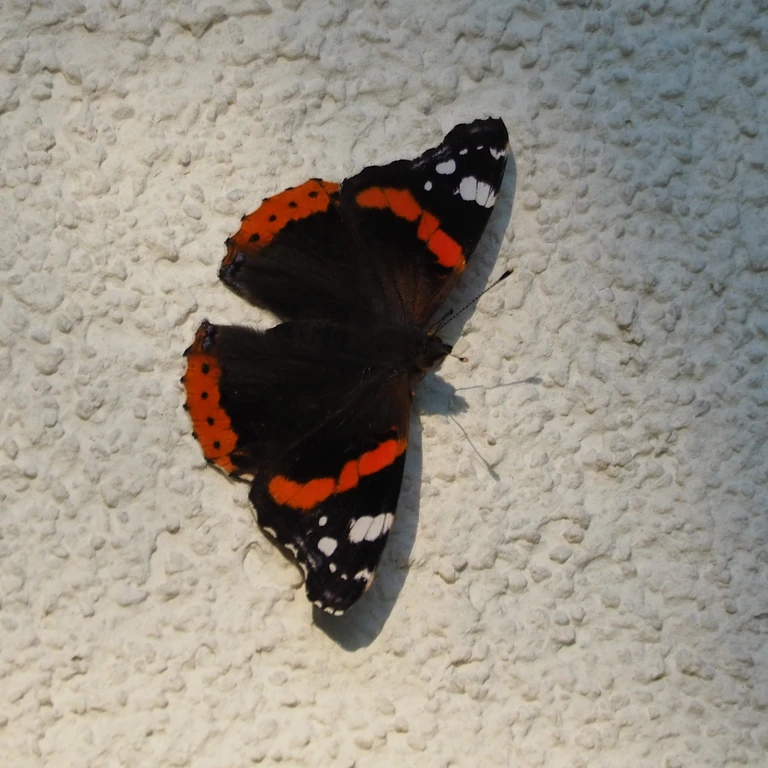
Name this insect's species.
Vanessa atalanta
